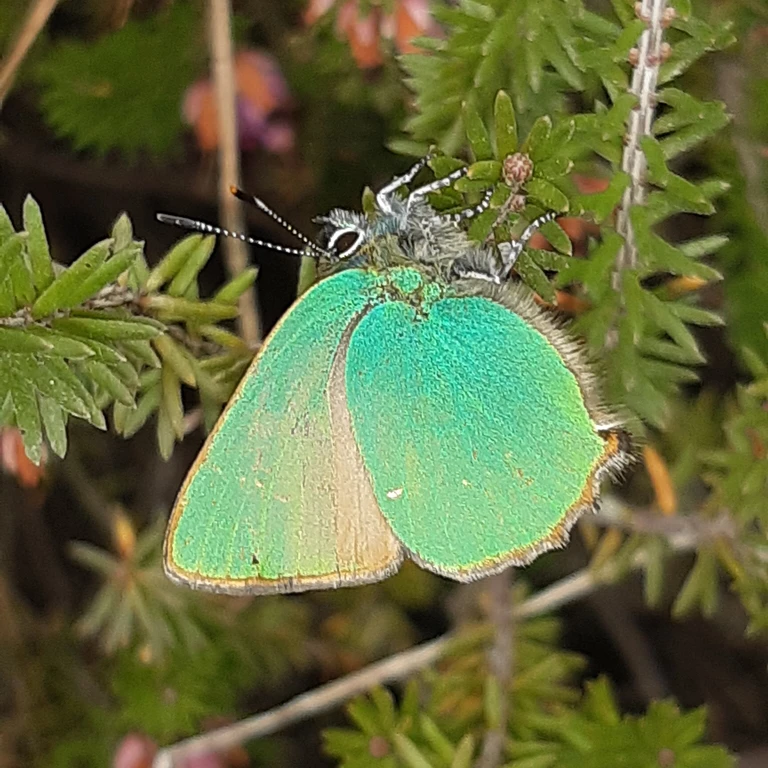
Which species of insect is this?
Callophrys rubi
